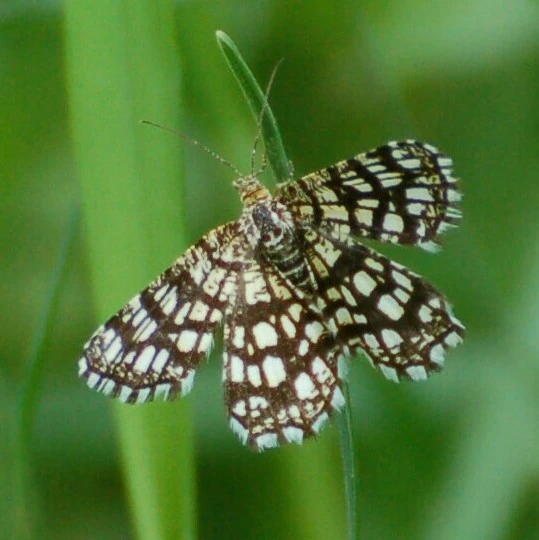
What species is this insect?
Chiasmia clathrata
